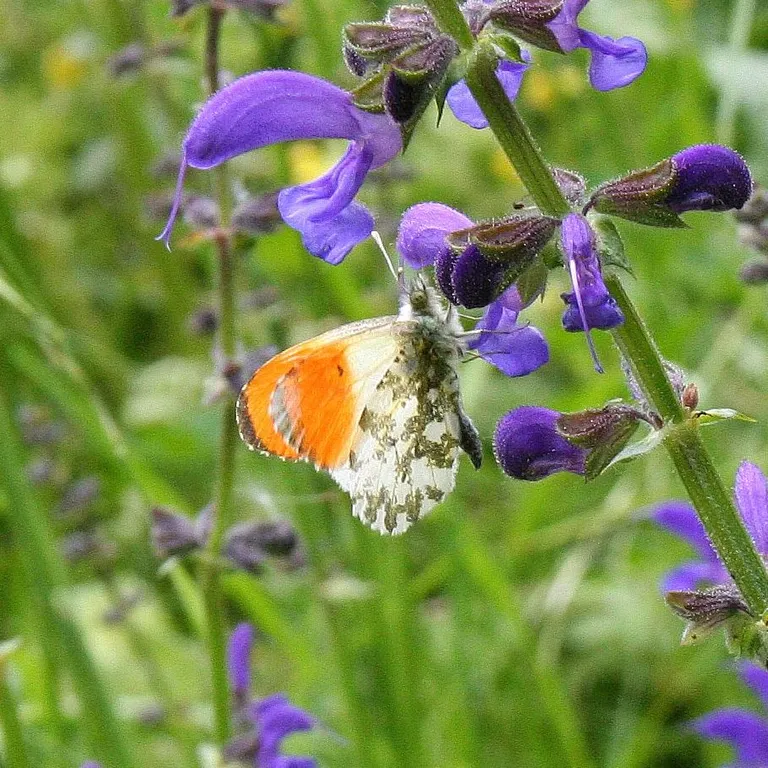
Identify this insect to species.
Anthocharis cardamines
